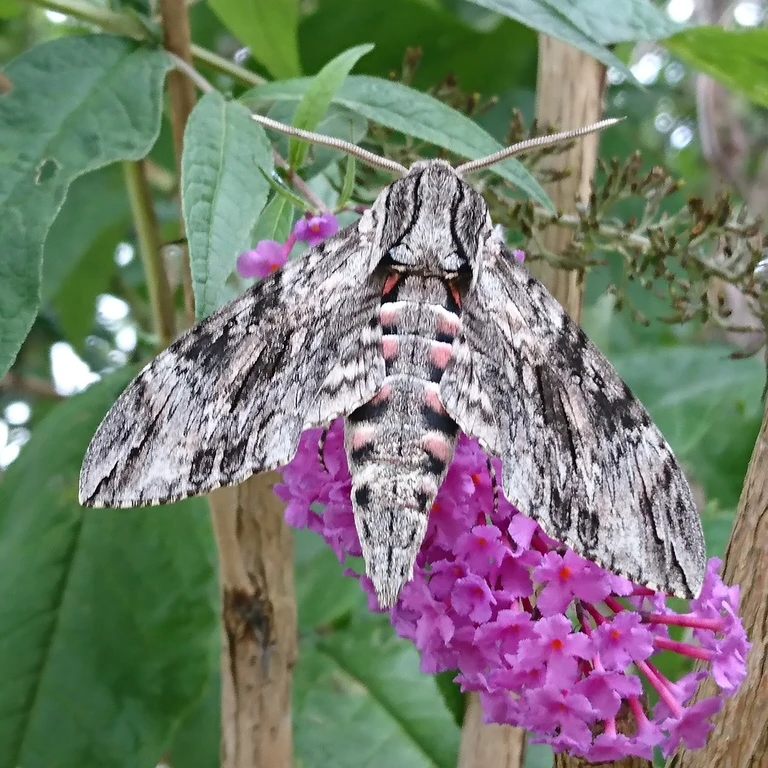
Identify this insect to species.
Agrius convolvuli
